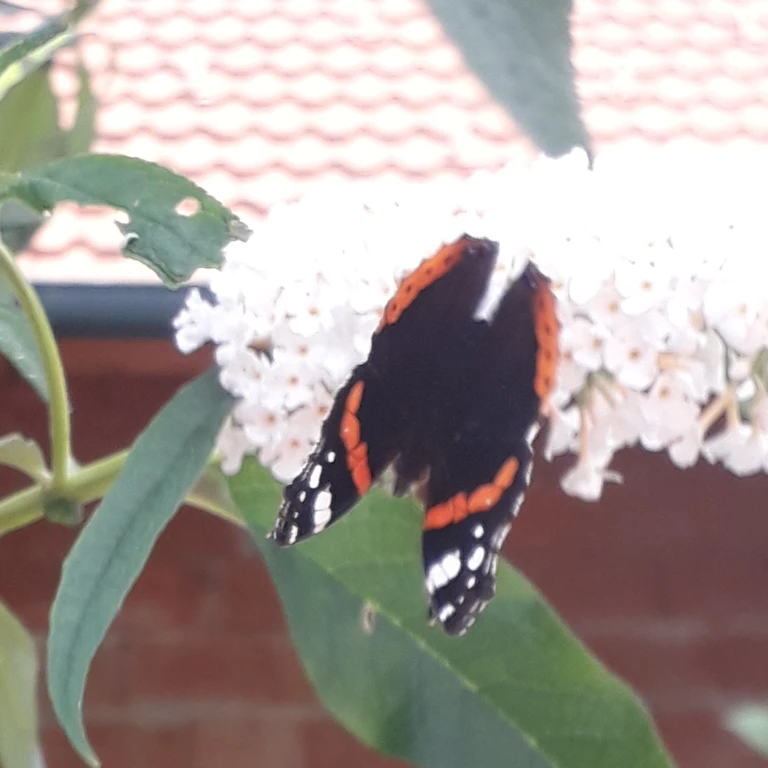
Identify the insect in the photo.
Vanessa atalanta
